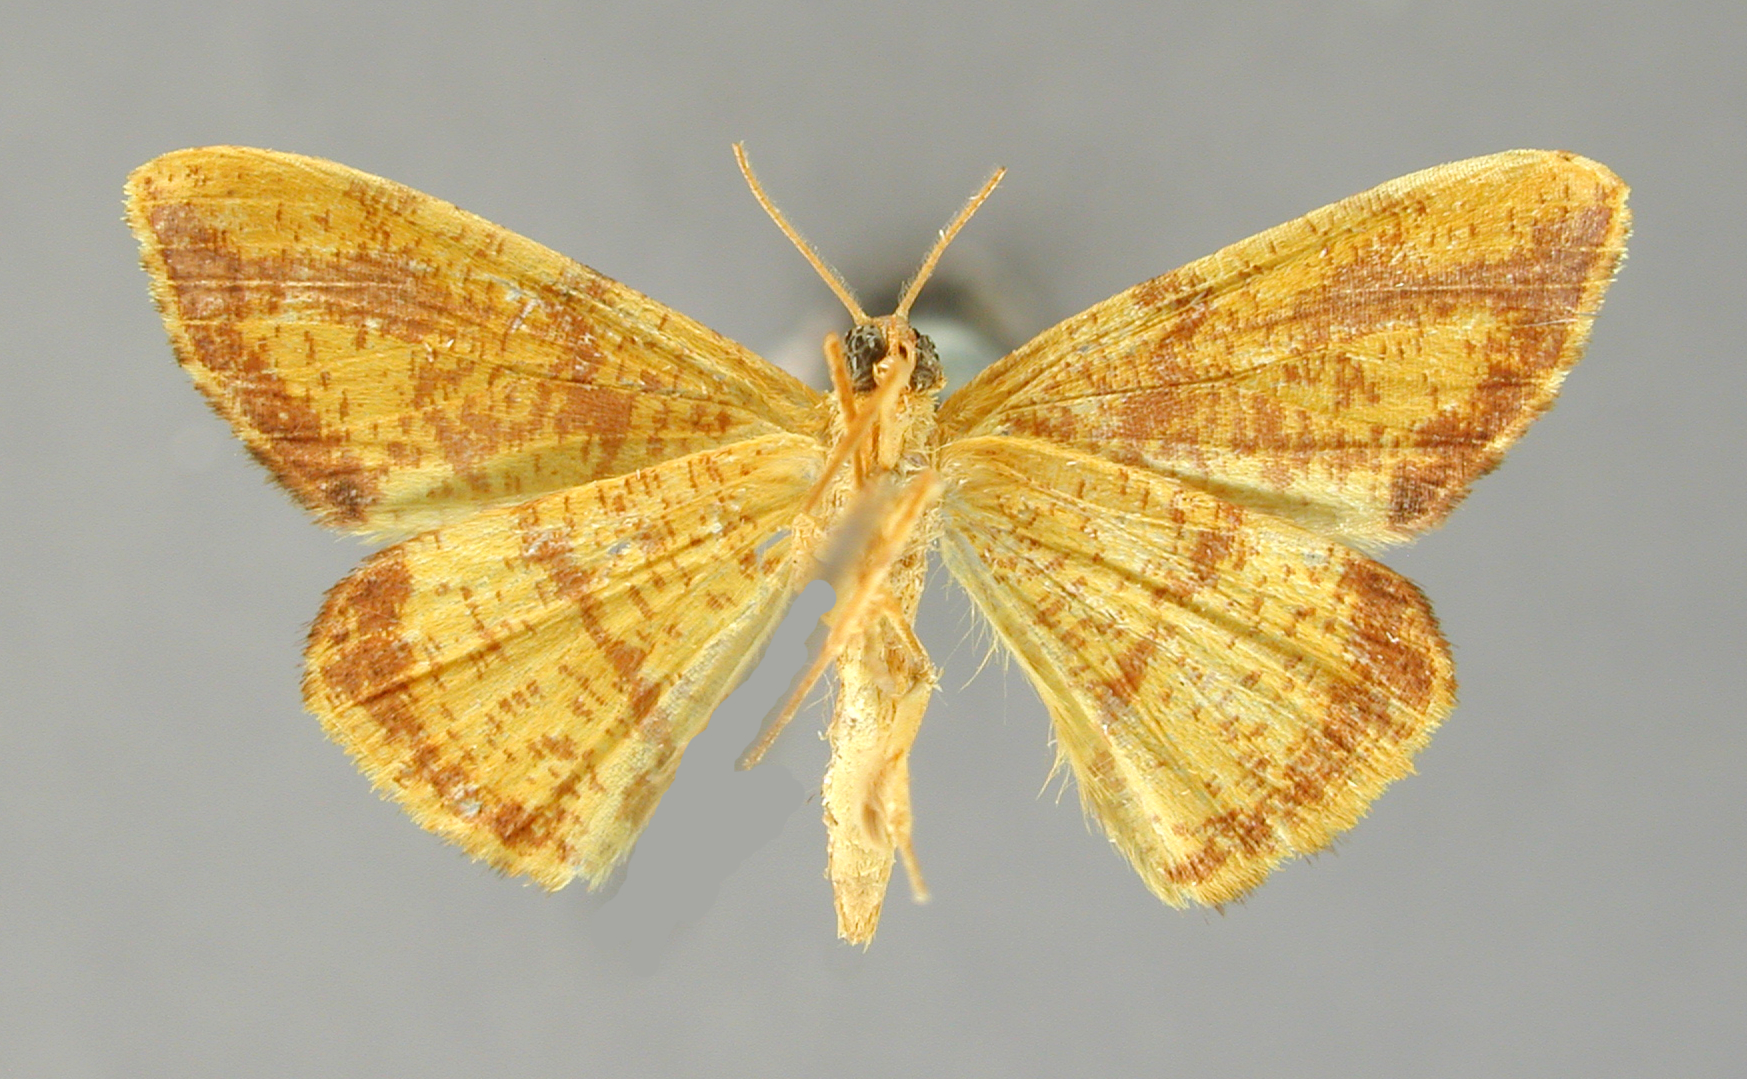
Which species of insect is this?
Pyrinia insulsa
